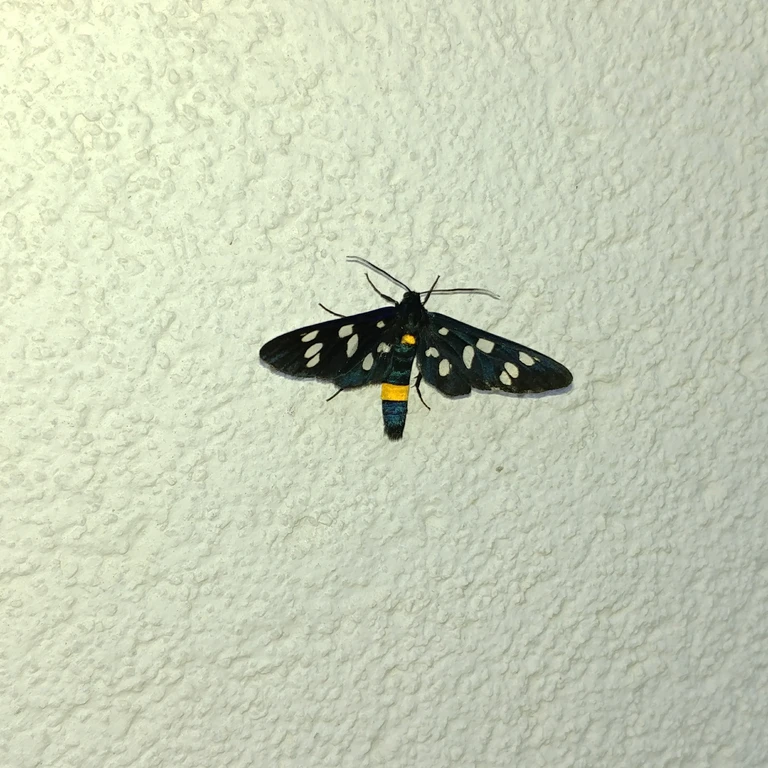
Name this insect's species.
Amata phegea
